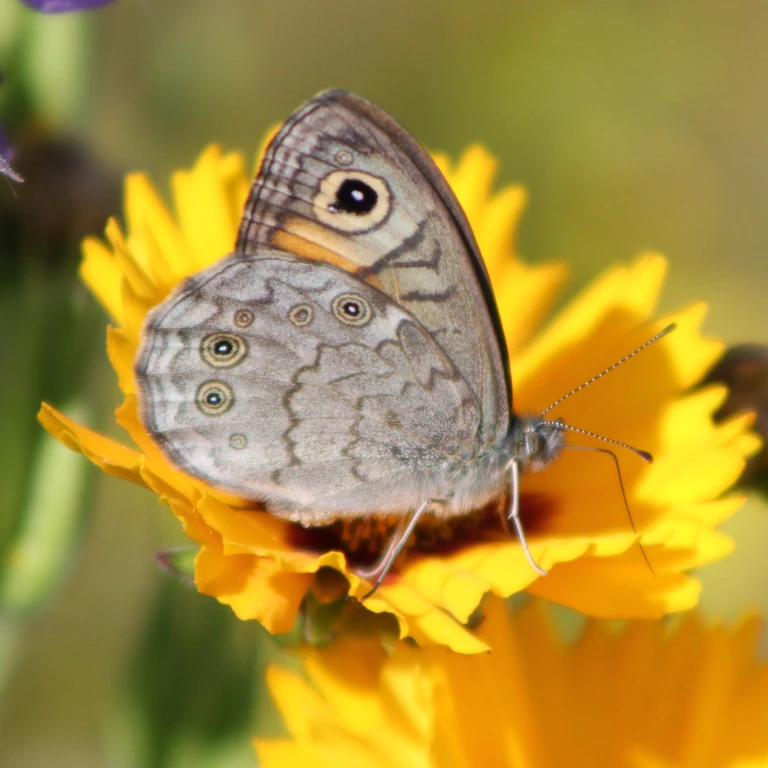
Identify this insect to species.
Lasiommata maera (also Pararge maera)
